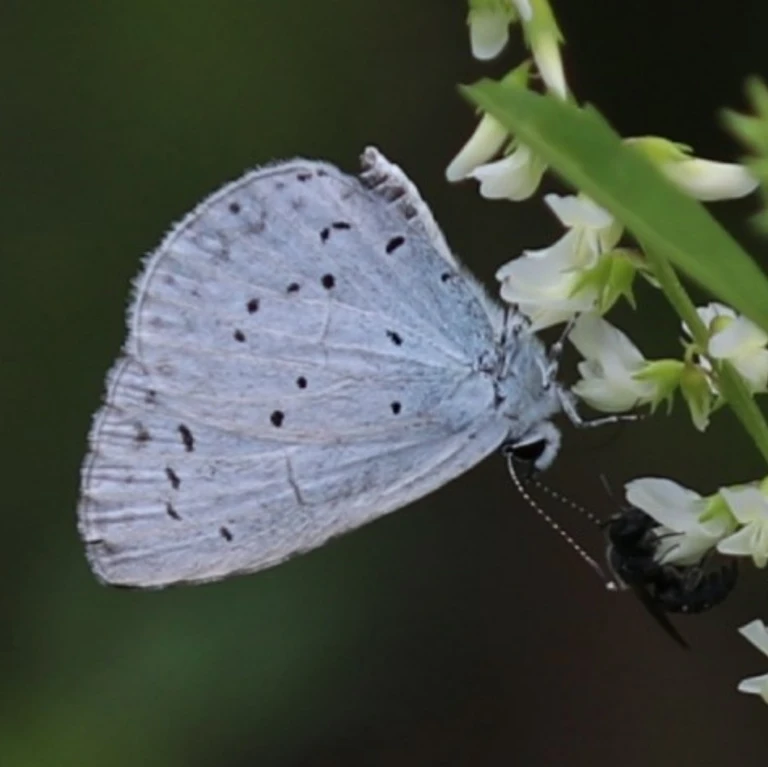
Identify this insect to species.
Celastrina argiolus
